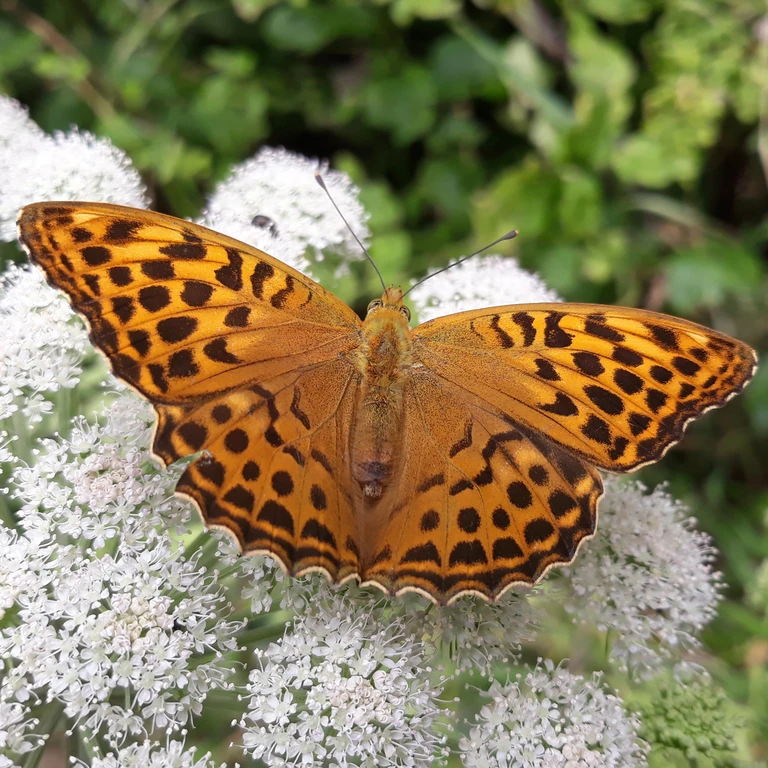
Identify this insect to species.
Argynnis paphia
